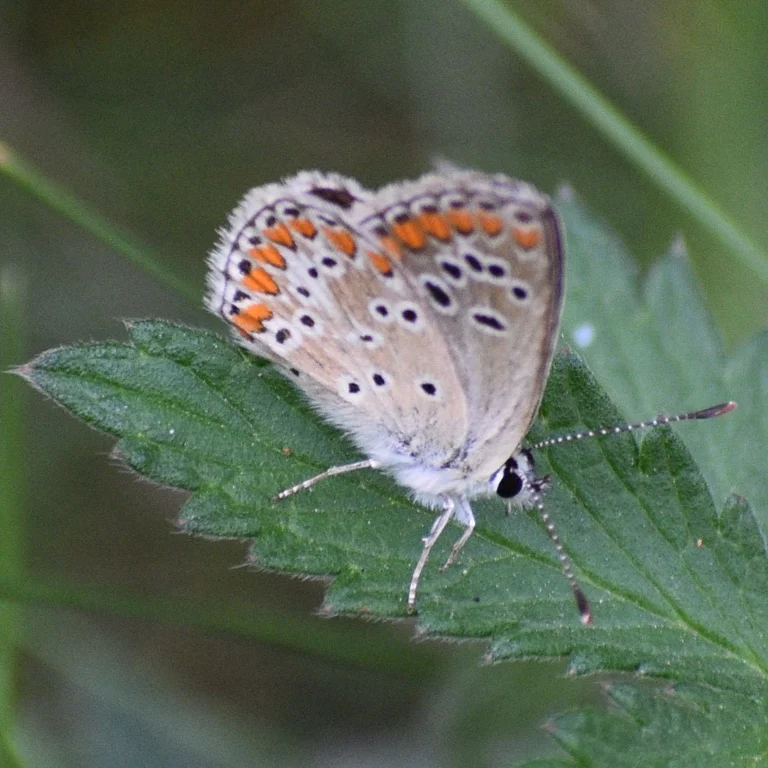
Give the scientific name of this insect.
Aricia agestis/artaxerxes
